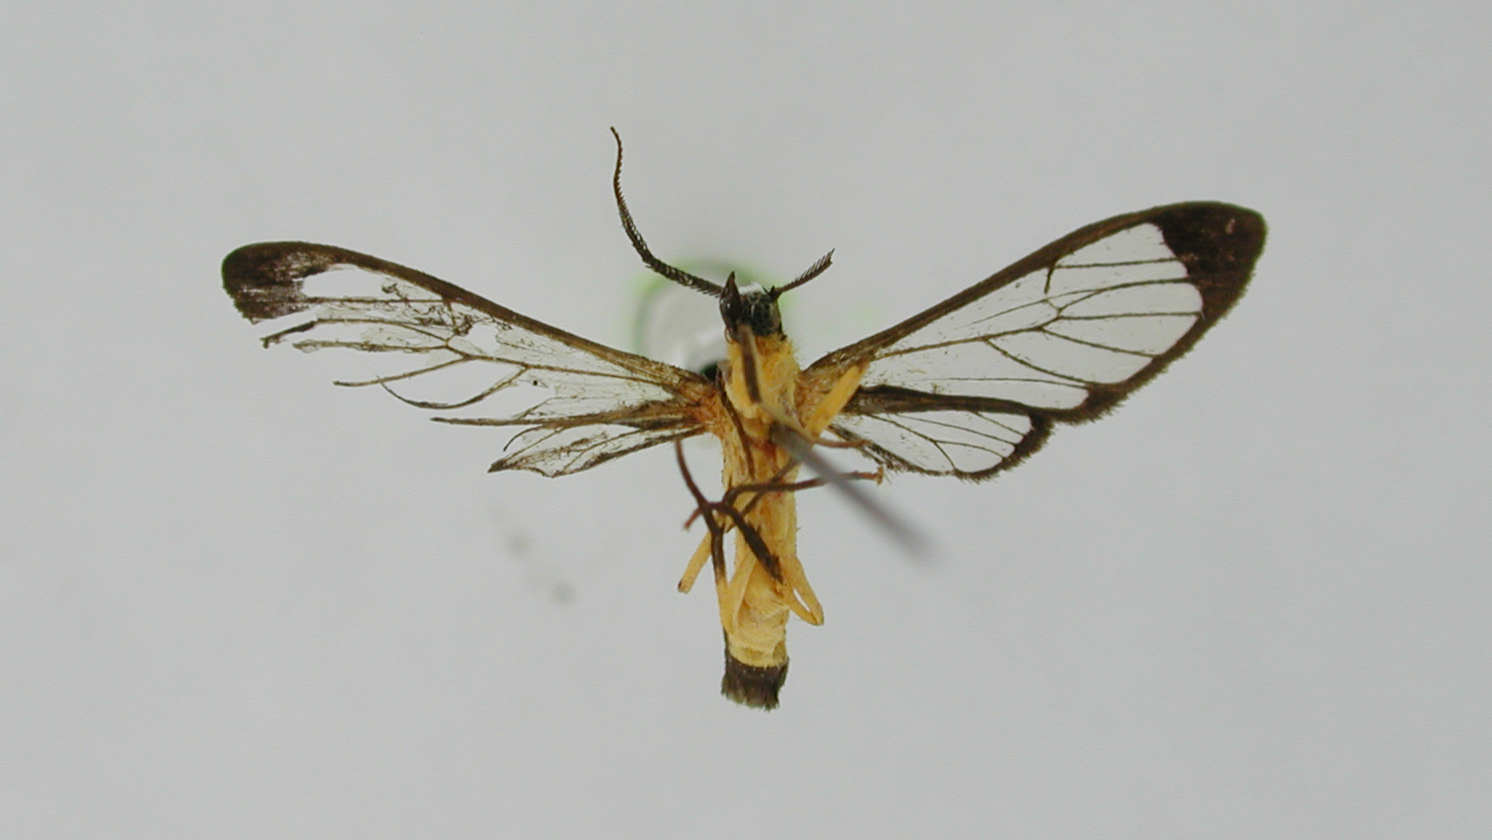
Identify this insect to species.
Mesothen bisexualis
